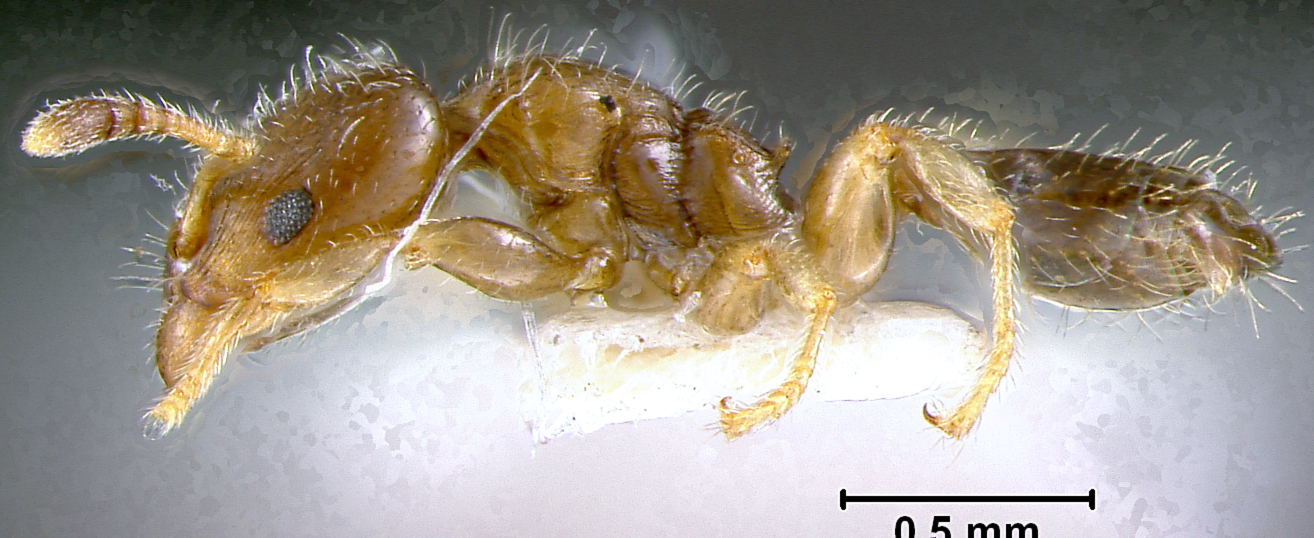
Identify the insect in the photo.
Acalama donisthorpei
